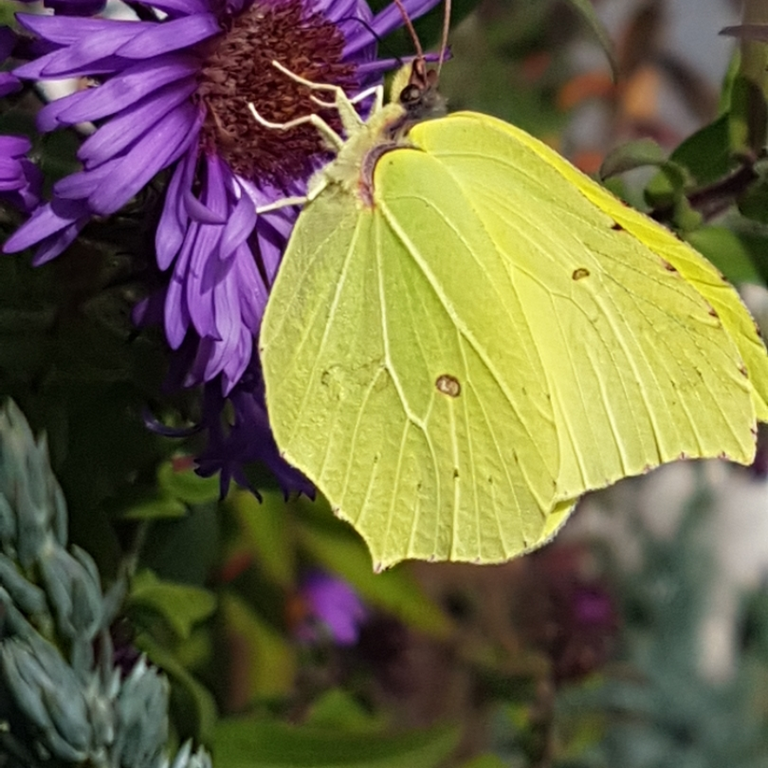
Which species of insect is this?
Gonepteryx rhamni
